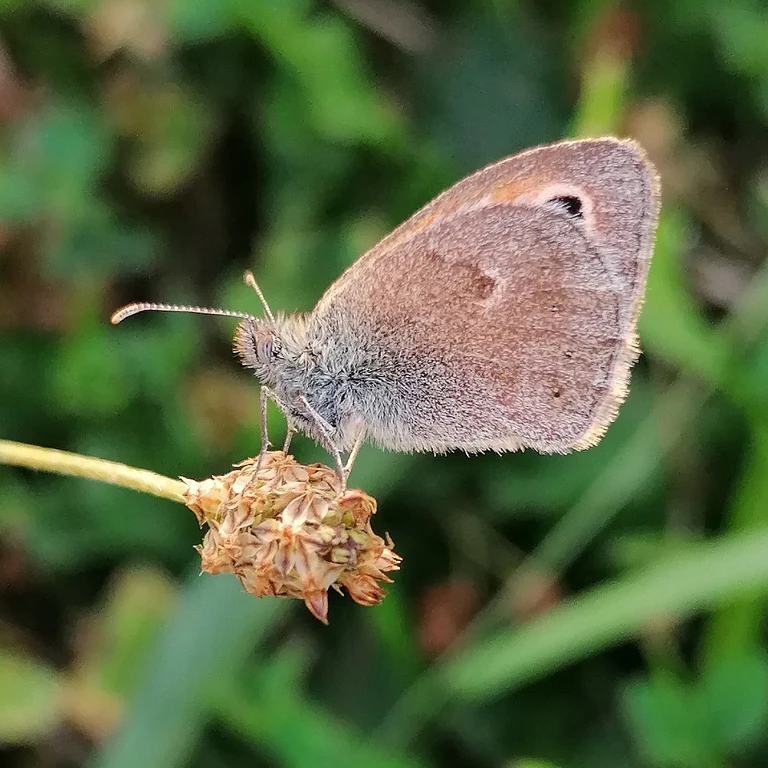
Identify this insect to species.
Coenonympha pamphilus
